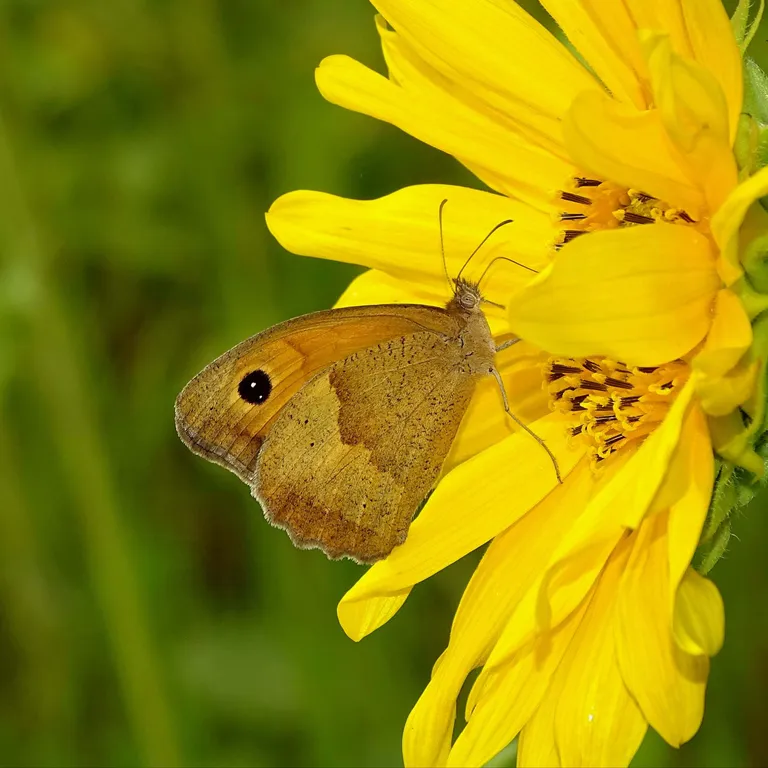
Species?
Maniola jurtina
